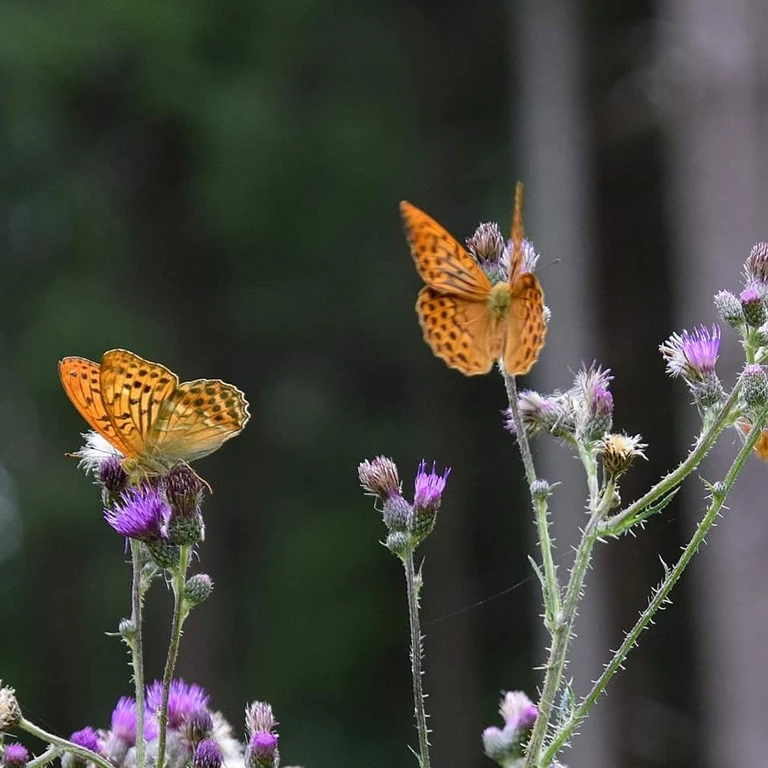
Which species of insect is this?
Argynnis paphia
